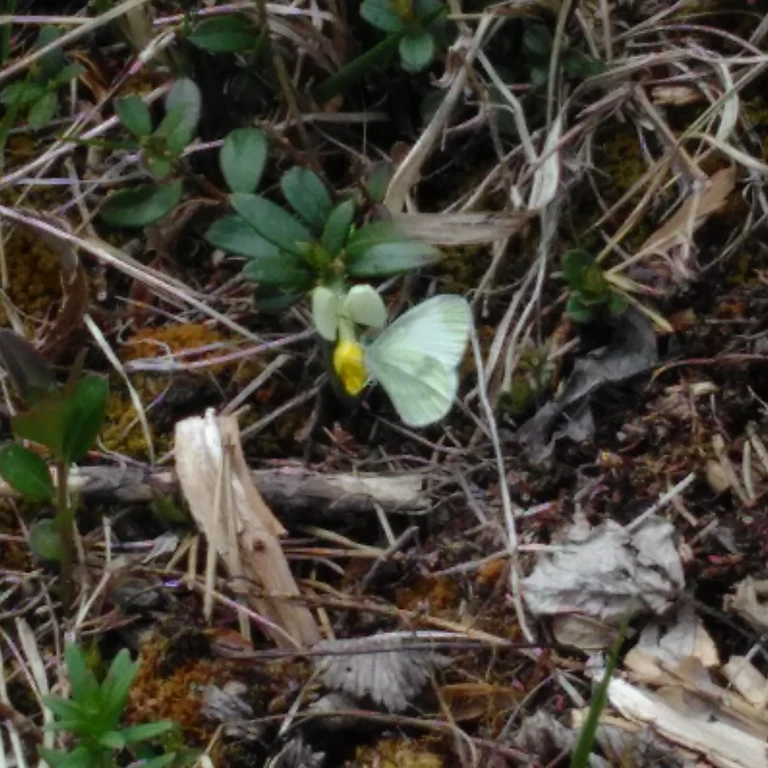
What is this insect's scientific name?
Leptidea sinapis/juvernica
